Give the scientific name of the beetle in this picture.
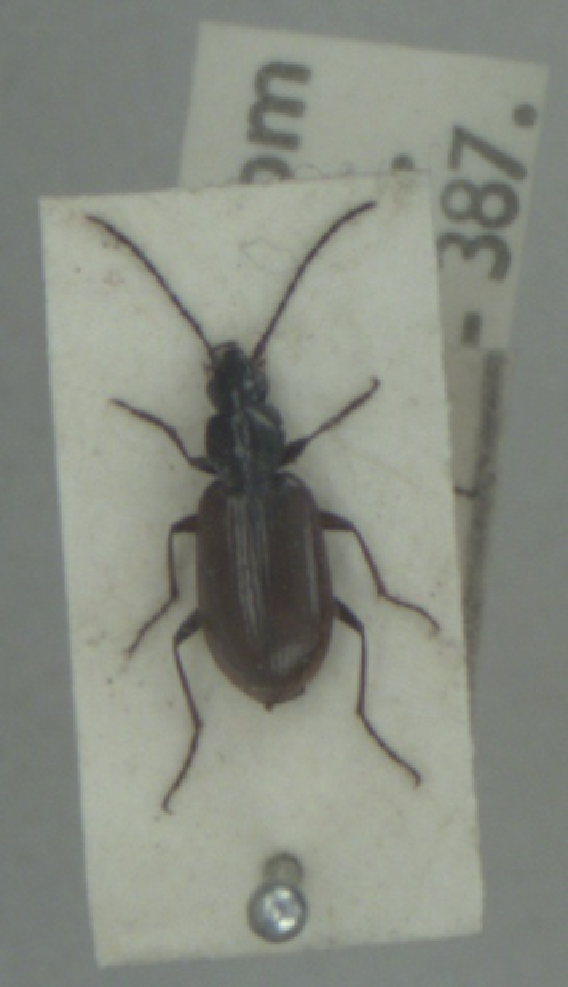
Agonum piceum
